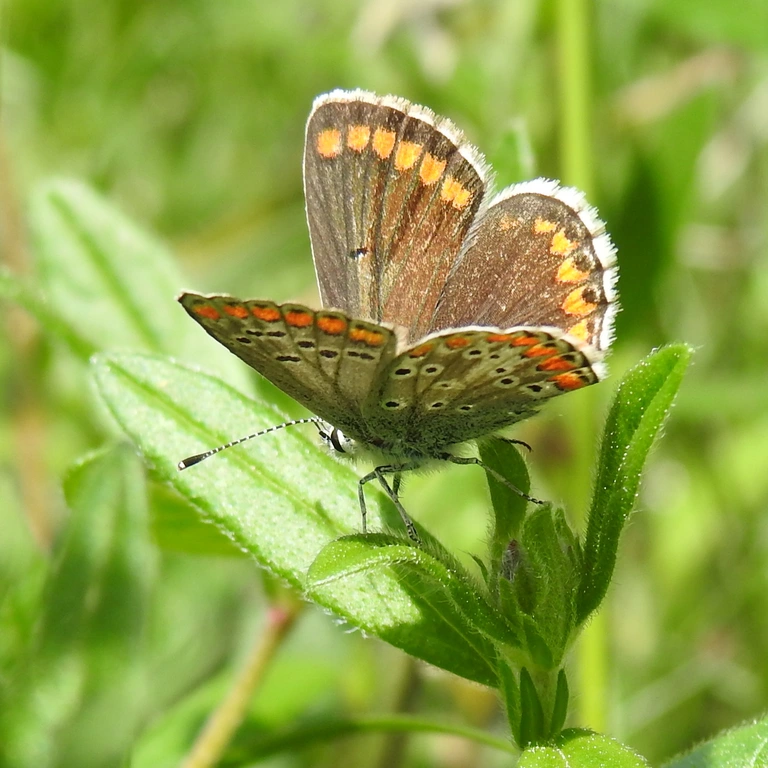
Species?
Aricia agestis/artaxerxes
